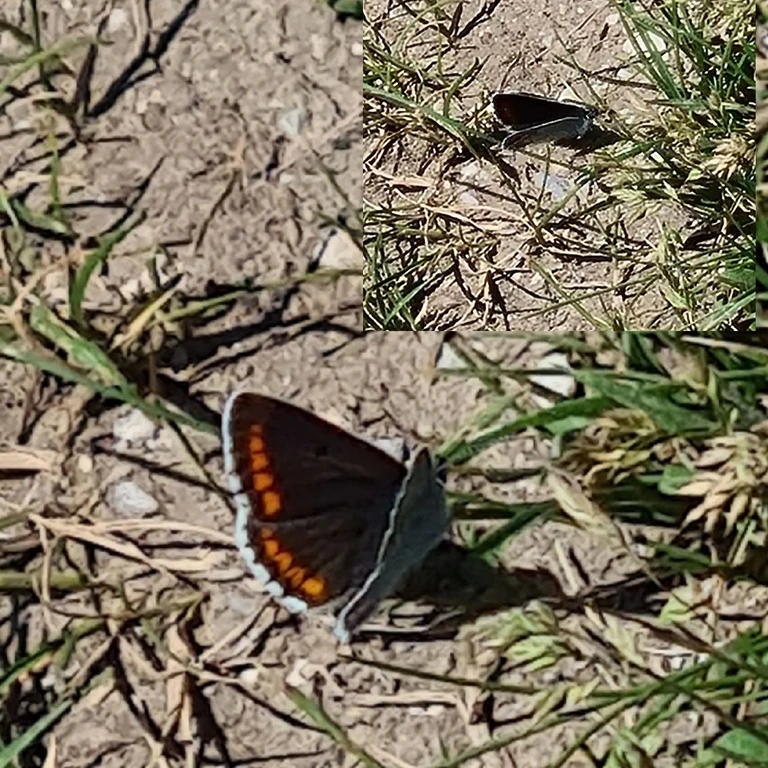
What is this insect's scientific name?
Aricia agestis/artaxerxes
